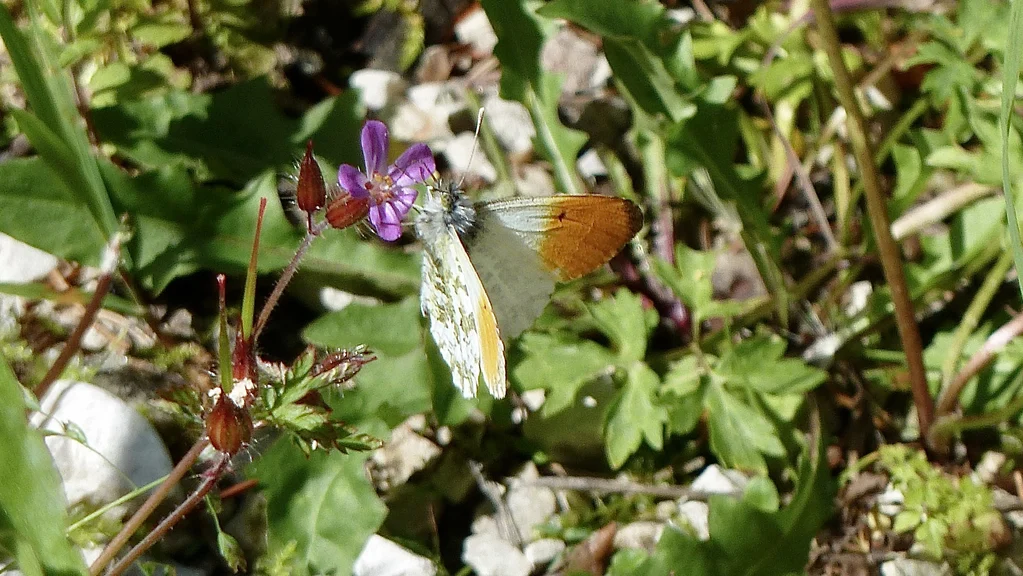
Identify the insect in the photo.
Anthocharis cardamines
